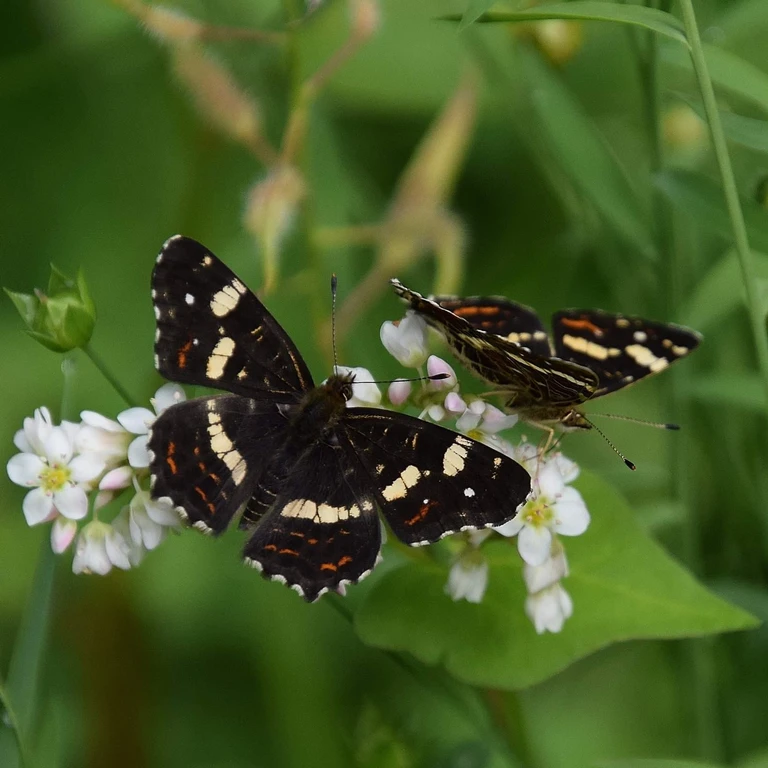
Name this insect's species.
Araschnia levana
